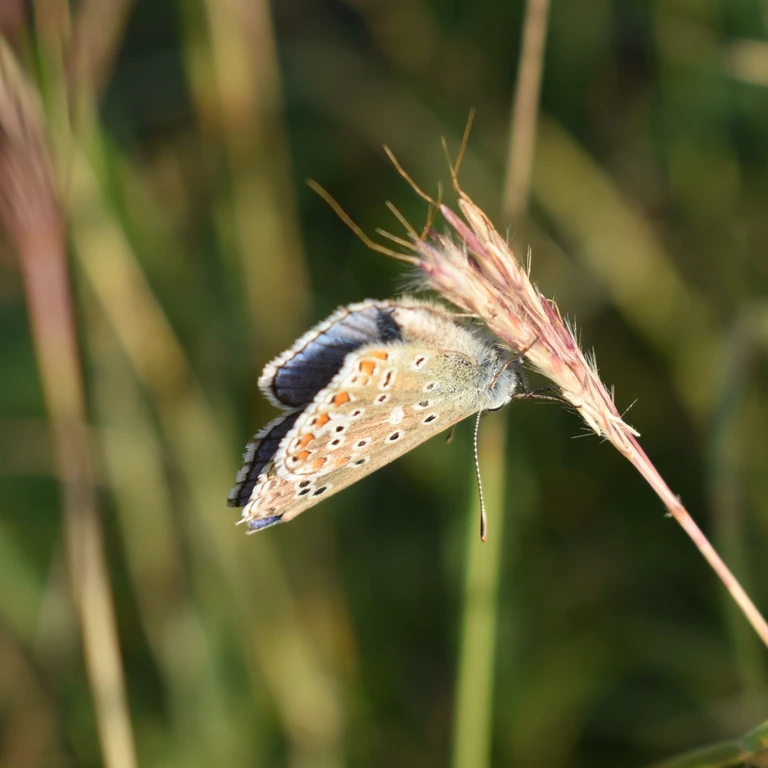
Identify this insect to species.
Lysandra bellargus
